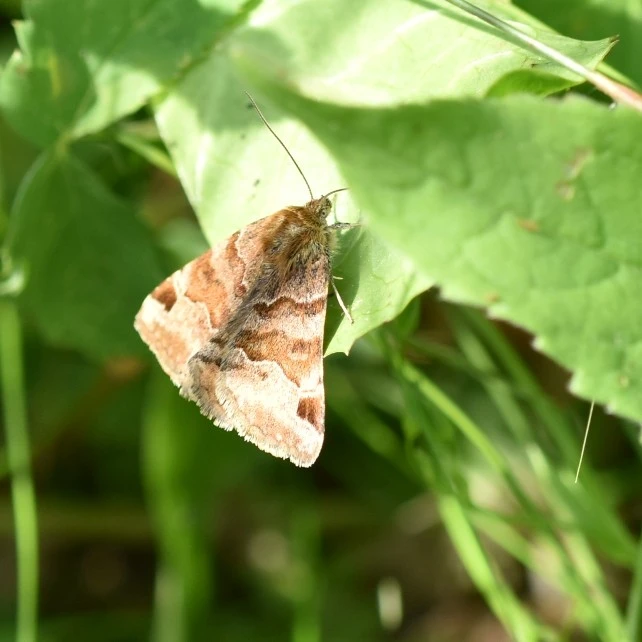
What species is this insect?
Euclidia glyphica
